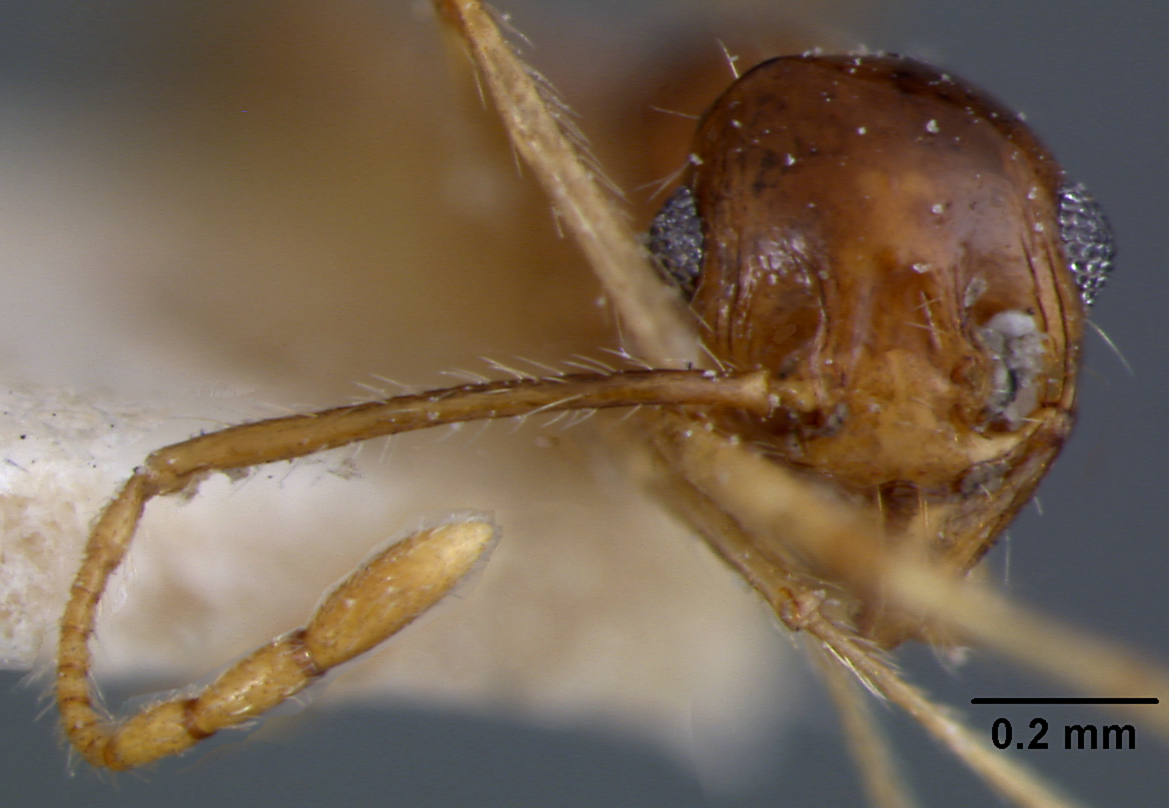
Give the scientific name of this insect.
Pheidole santschii
